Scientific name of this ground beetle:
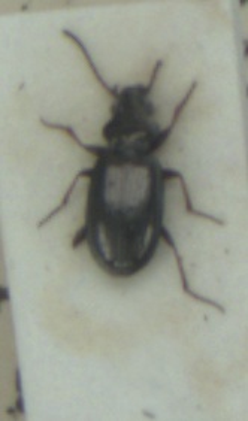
Bembidion properans
